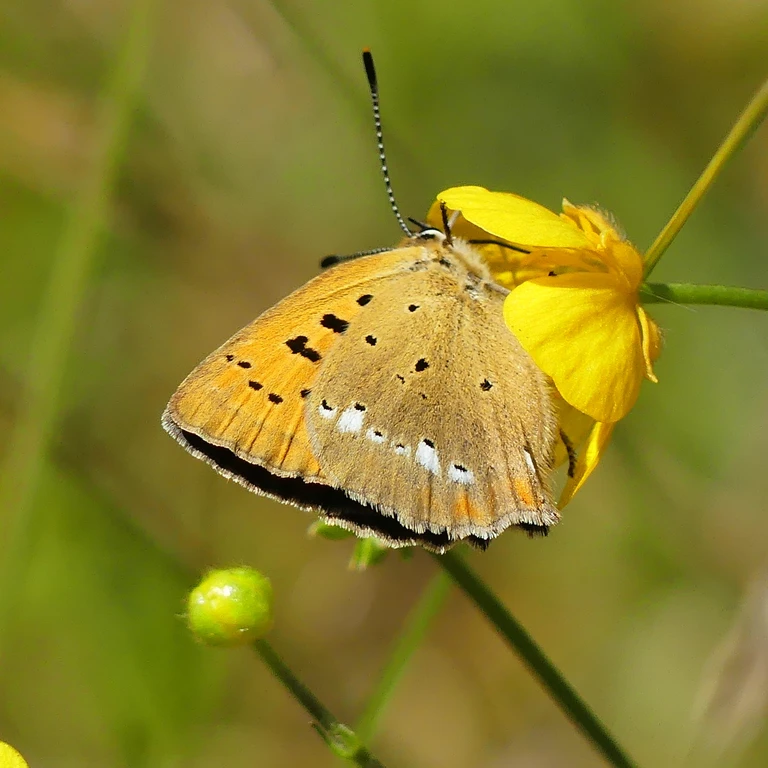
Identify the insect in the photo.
Lycaena virgaureae
